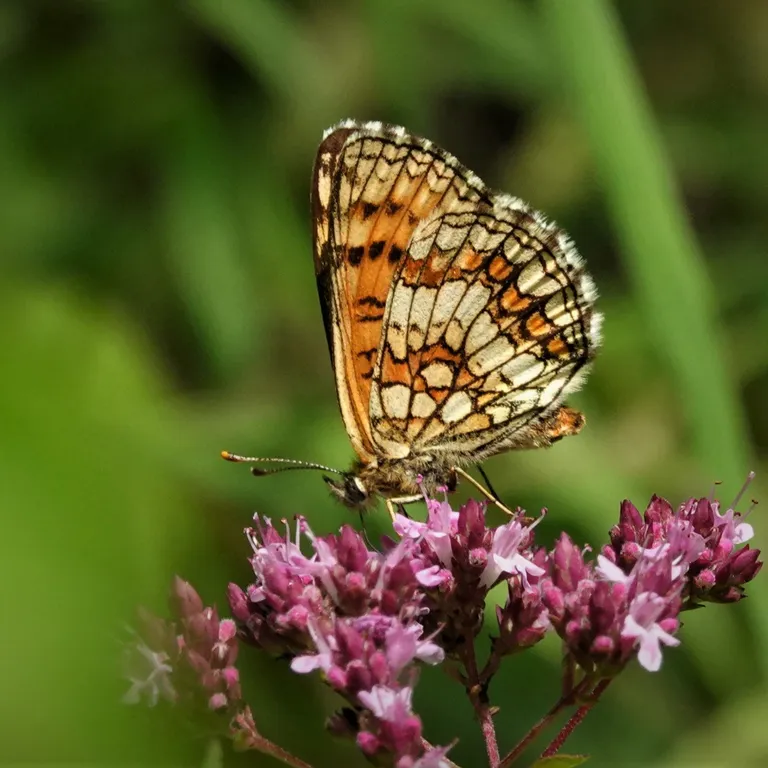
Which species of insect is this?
Melitaea athalia
